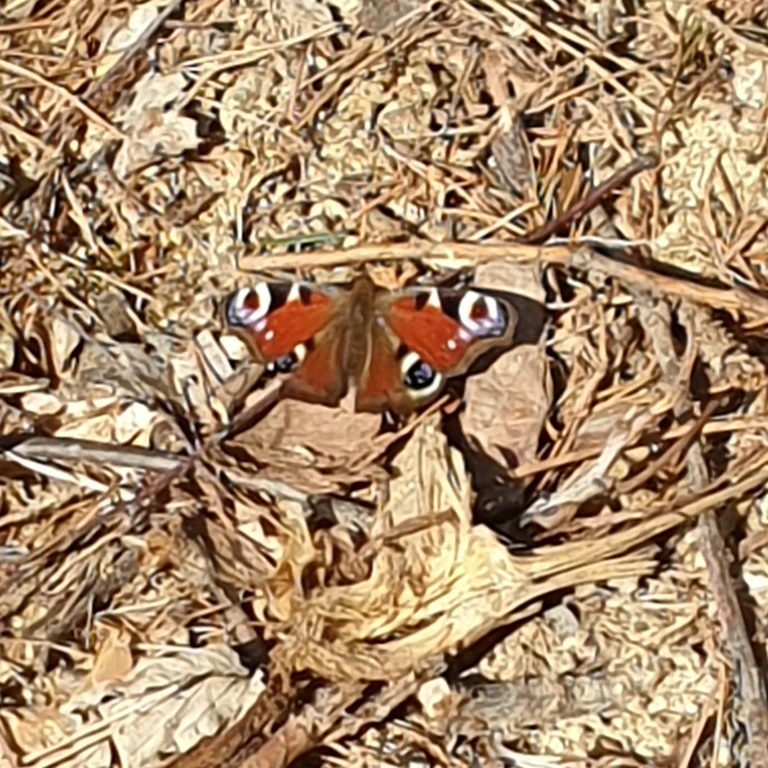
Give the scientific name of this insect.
Aglais io
